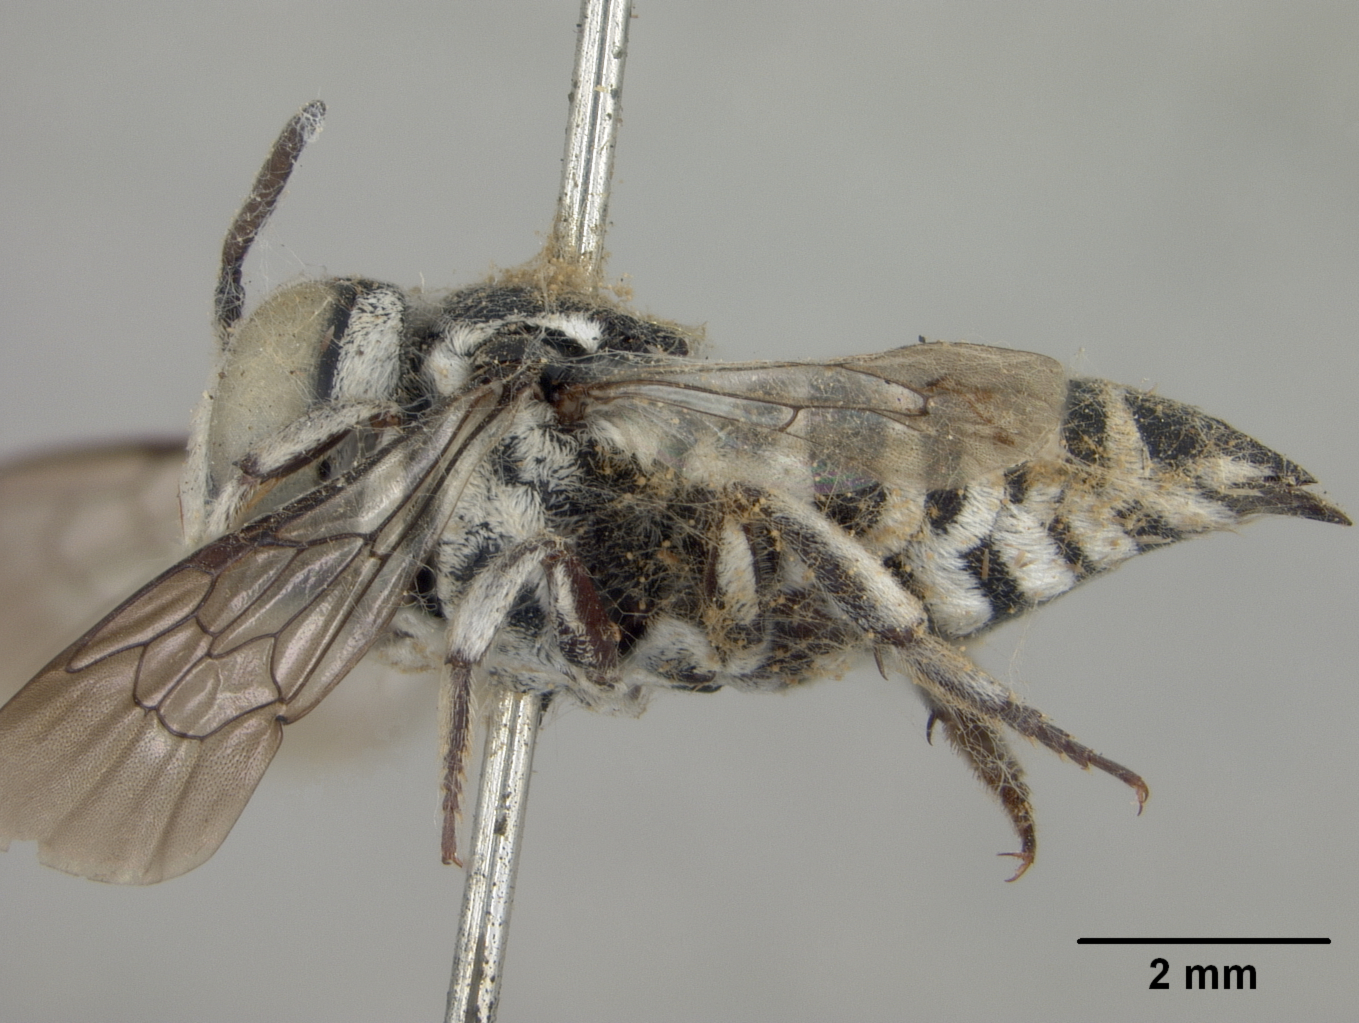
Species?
Coelioxys froggatti
